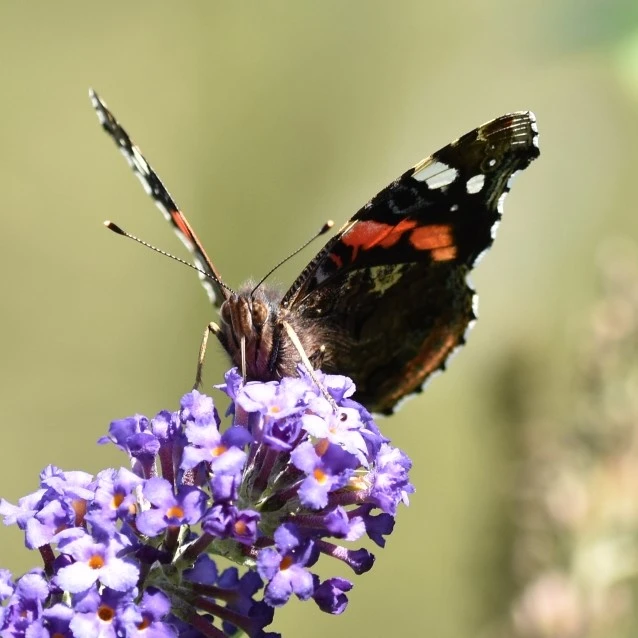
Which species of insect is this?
Vanessa atalanta
